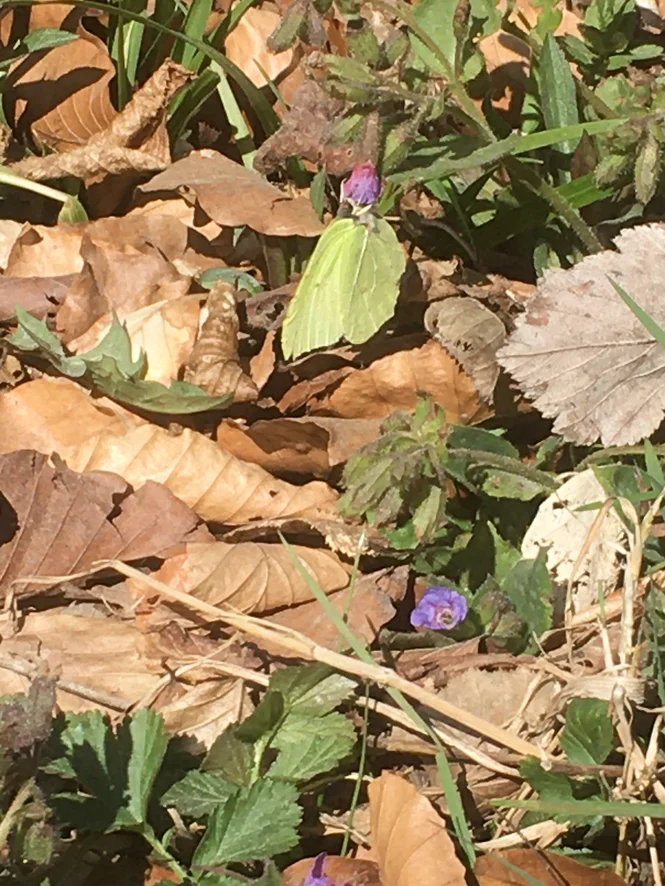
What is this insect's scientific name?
Gonepteryx rhamni
